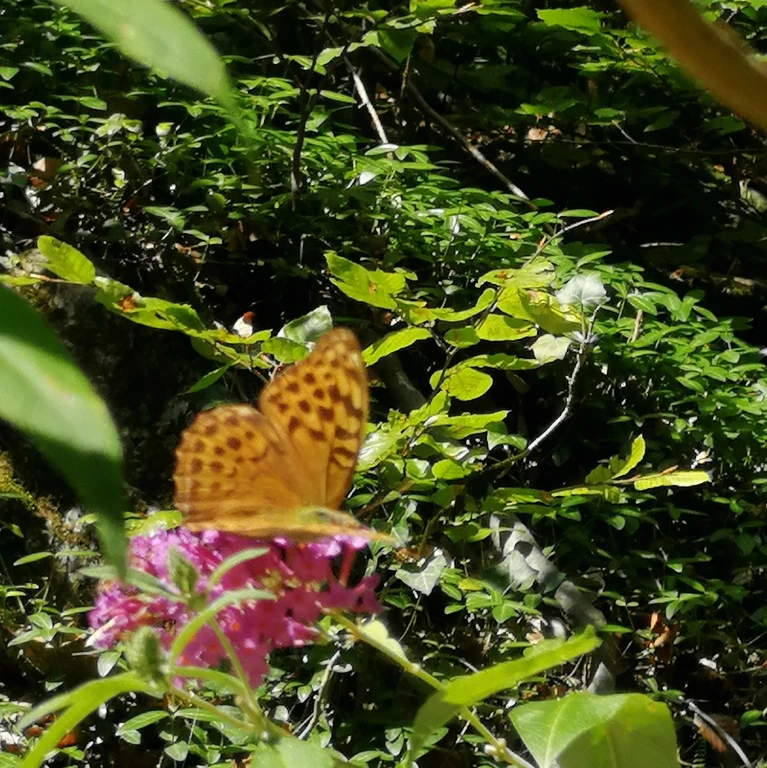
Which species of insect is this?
Argynnis paphia
